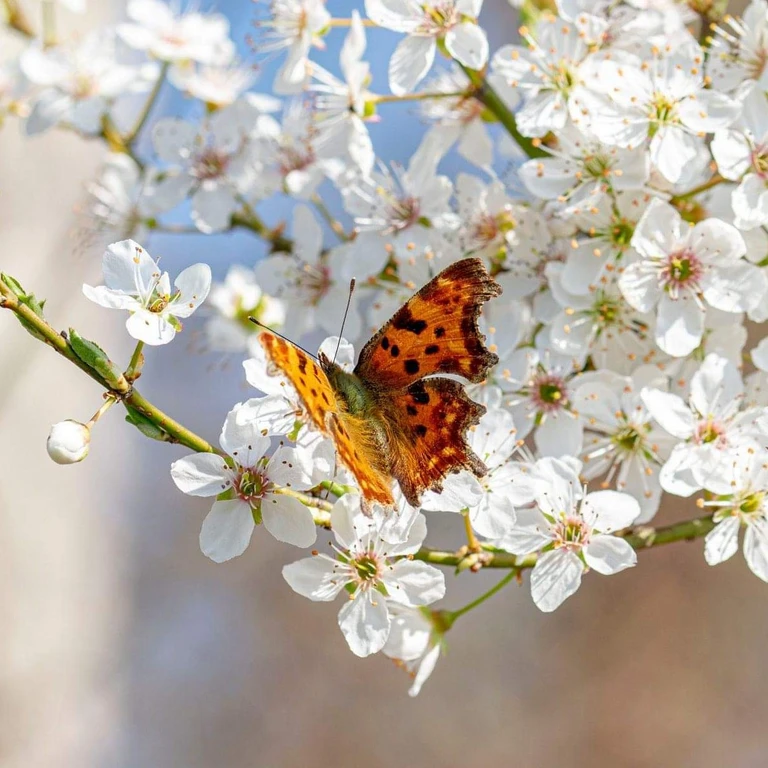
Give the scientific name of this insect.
Polygonia c-album
